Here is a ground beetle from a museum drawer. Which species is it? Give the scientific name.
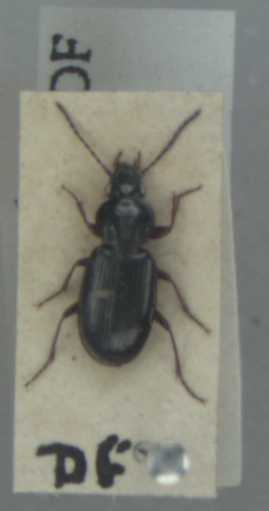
Pterostichus strenuus
